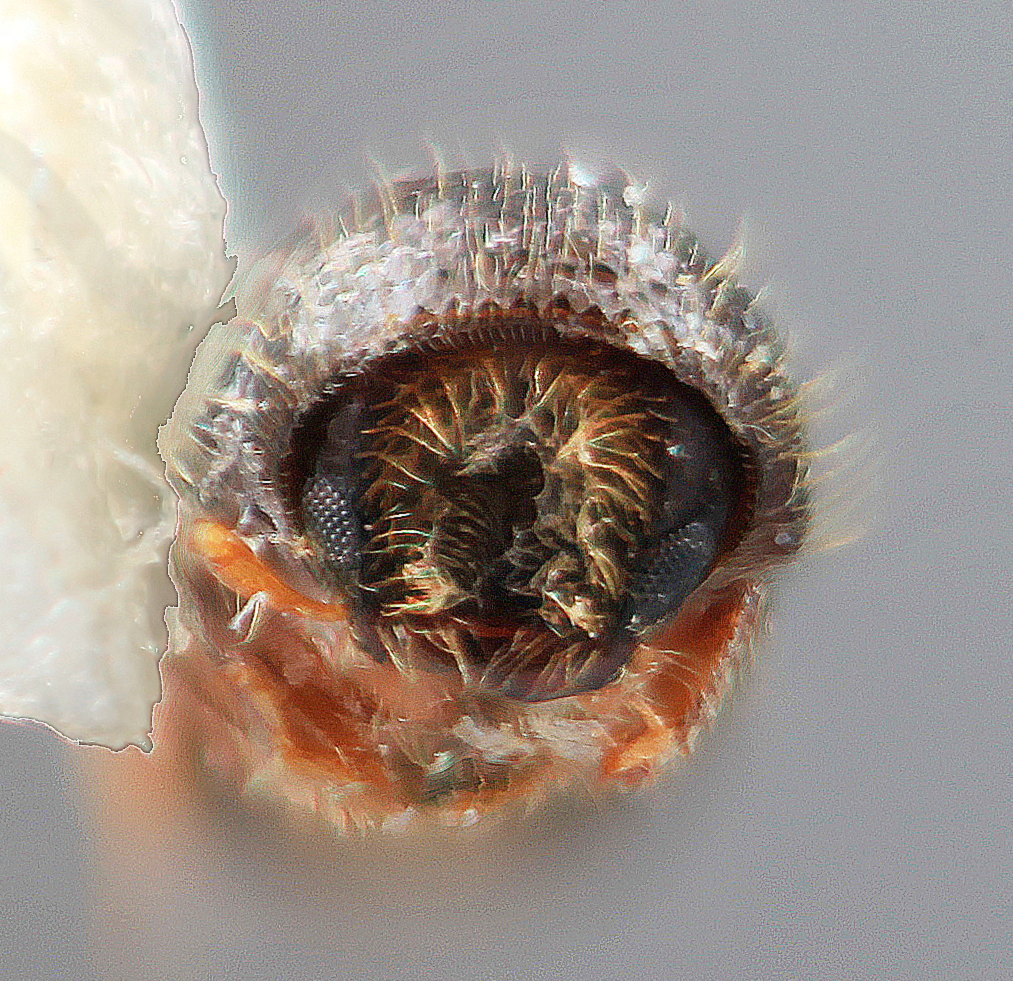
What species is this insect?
Corthylus annexus
